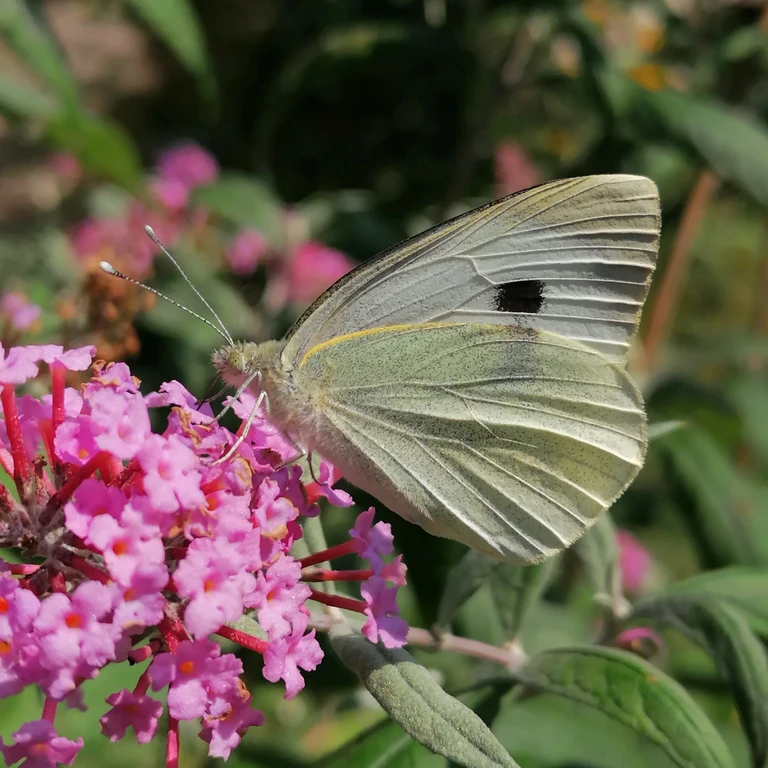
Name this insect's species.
Pieris brassicae
